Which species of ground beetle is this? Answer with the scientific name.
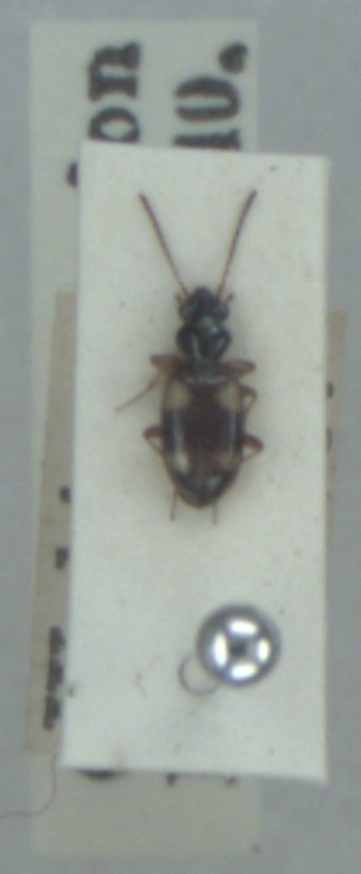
Bembidion quadrimaculatum
